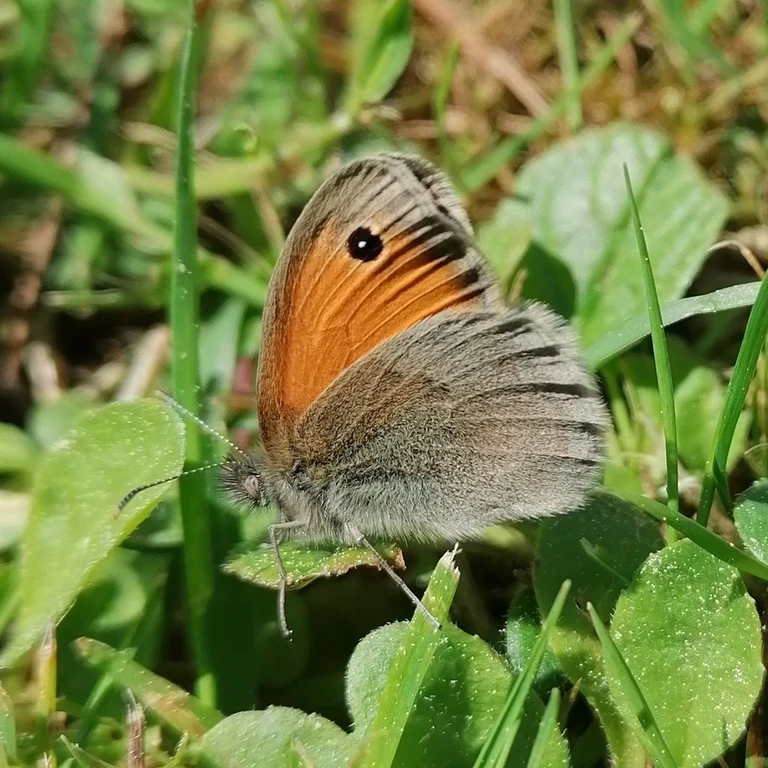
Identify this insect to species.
Coenonympha pamphilus
